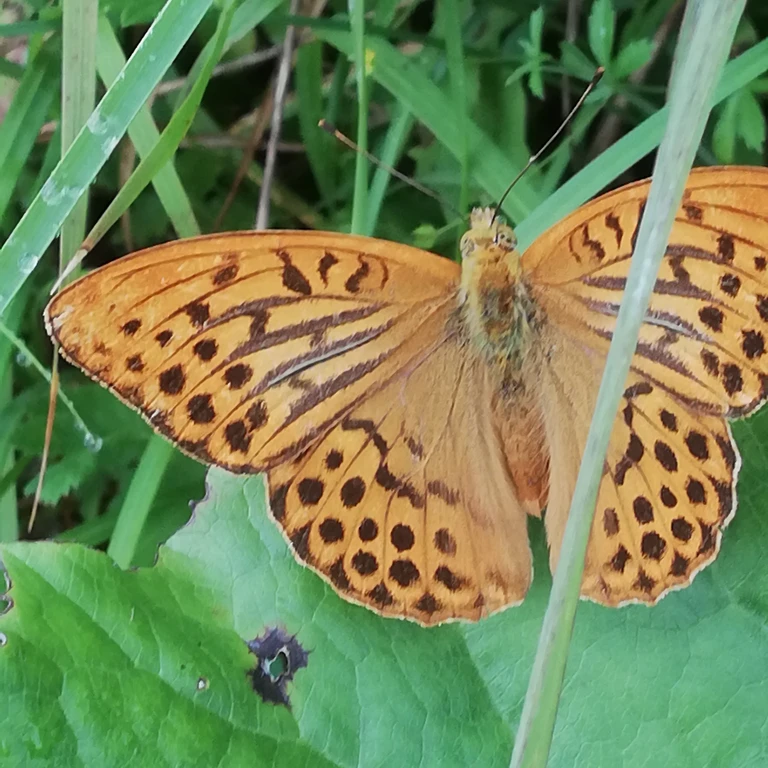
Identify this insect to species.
Argynnis paphia
